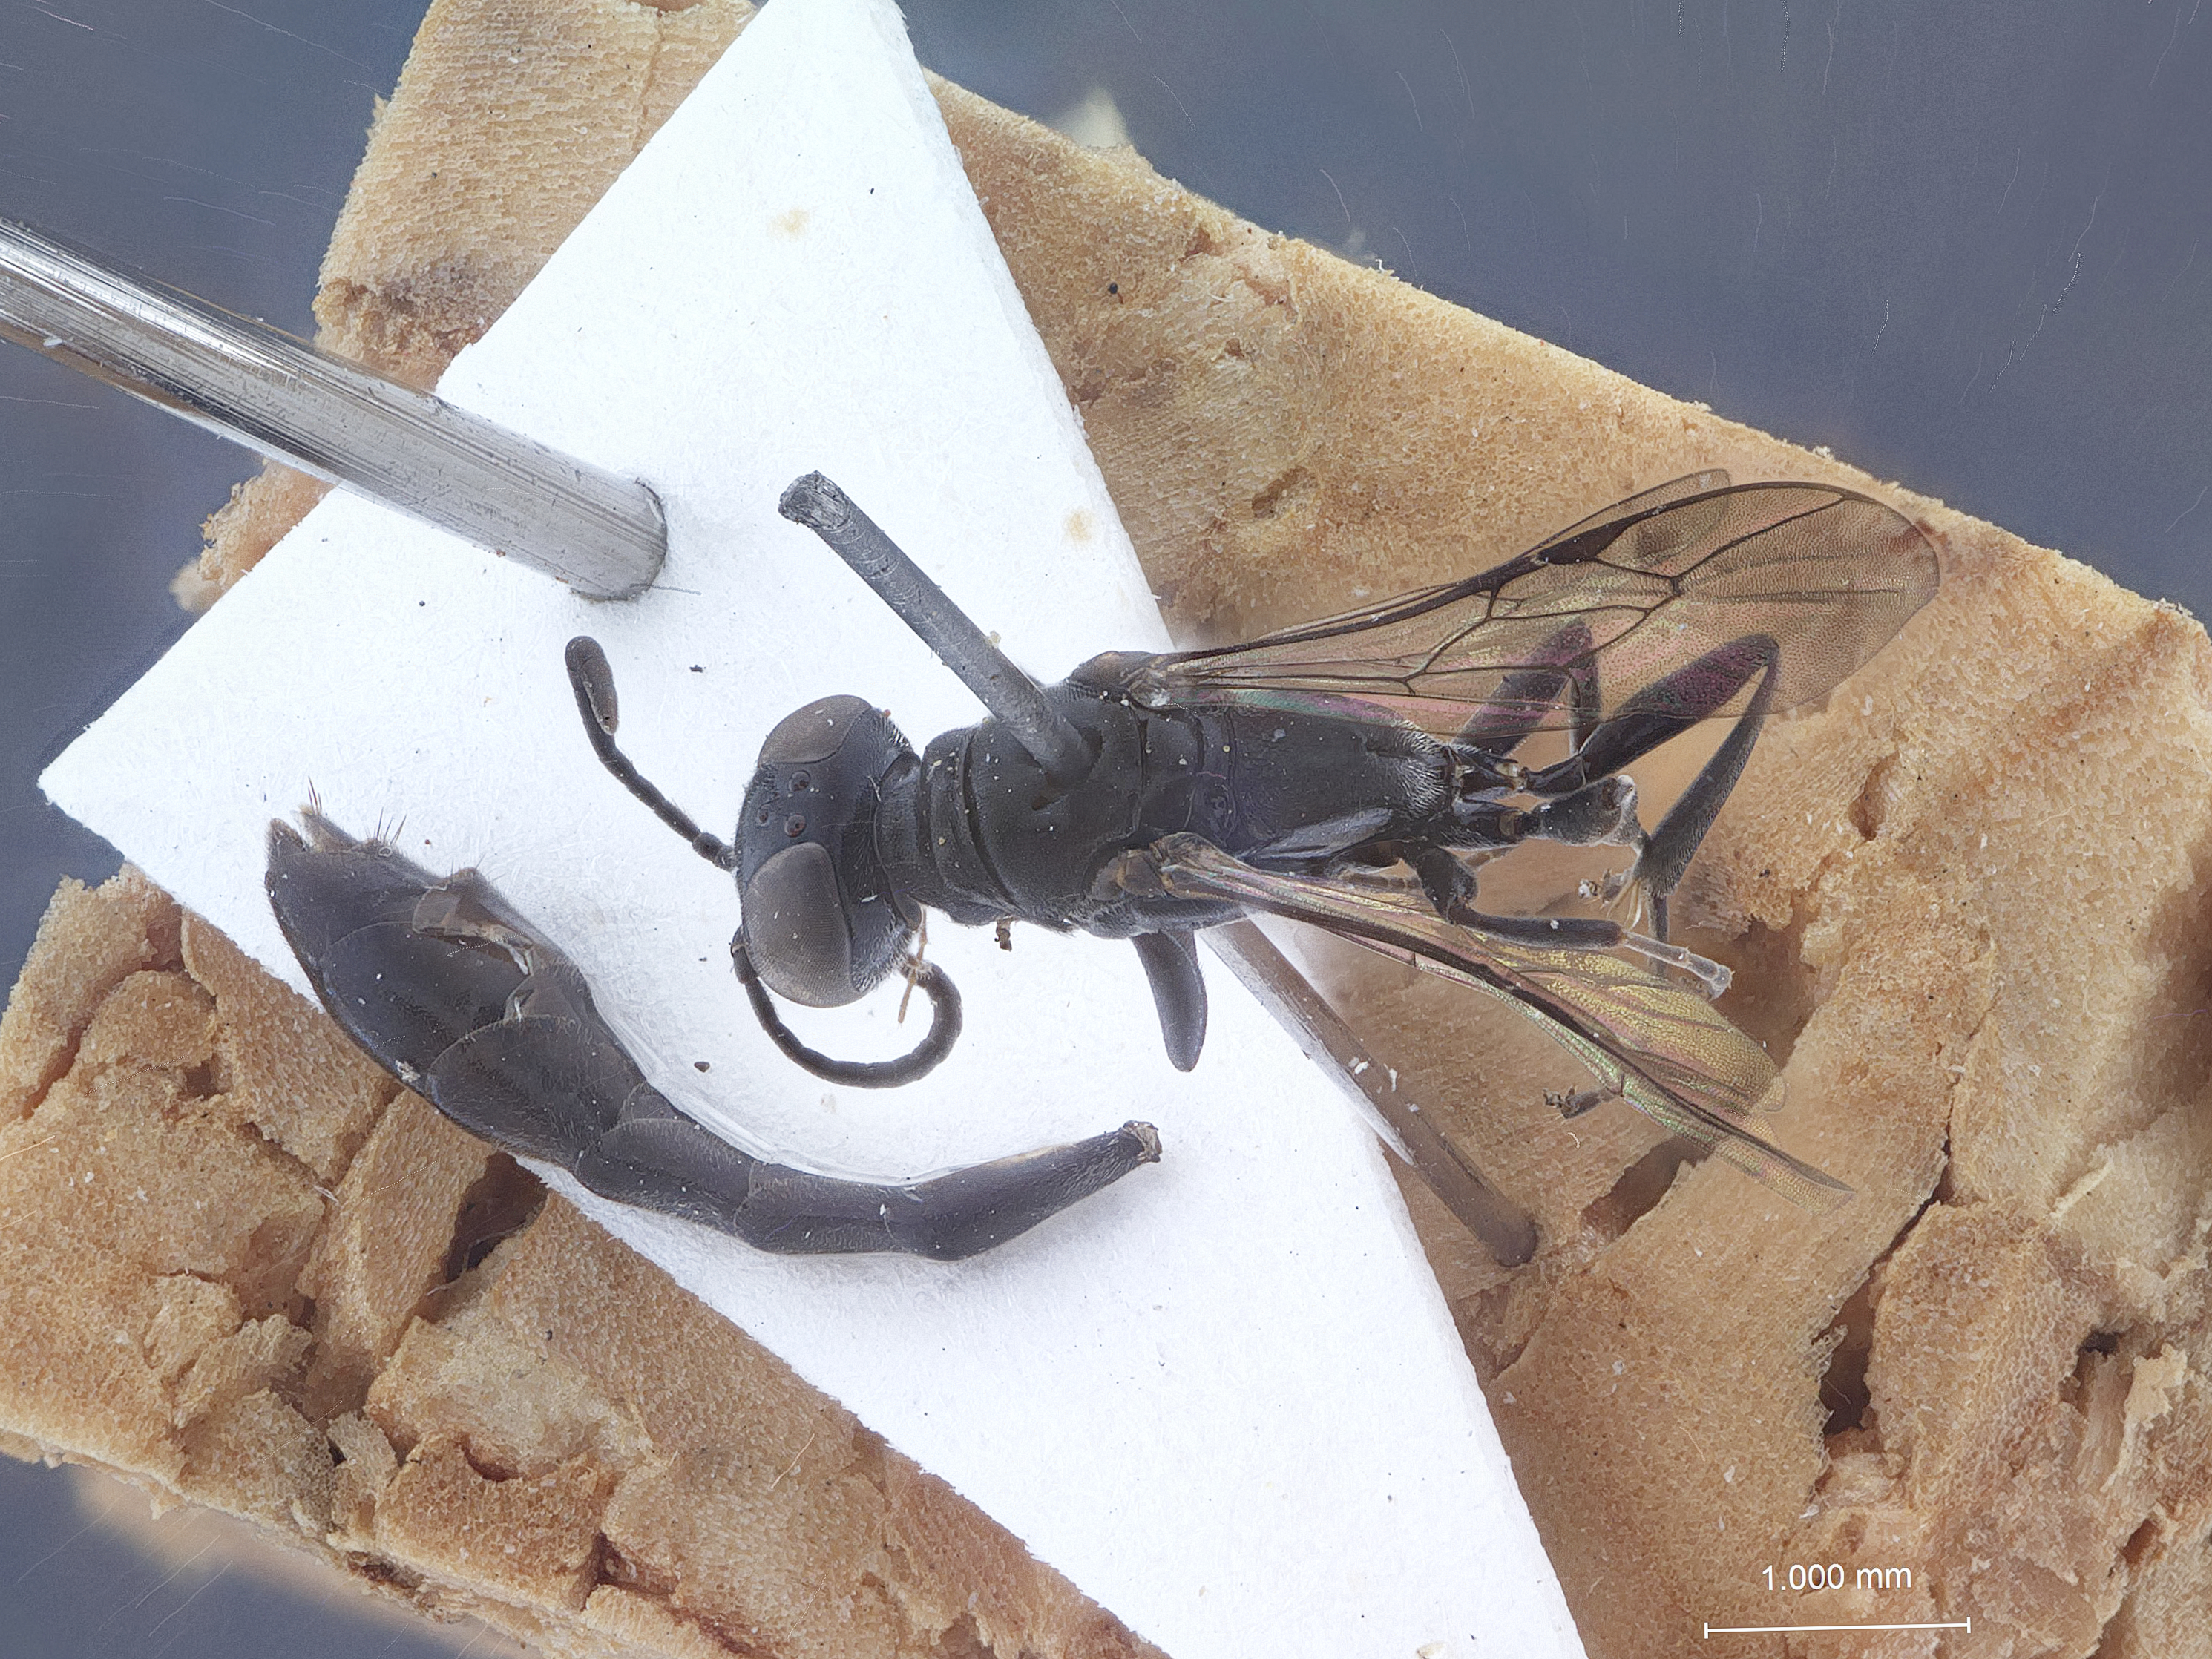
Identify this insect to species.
Trypoxylon planifrons
